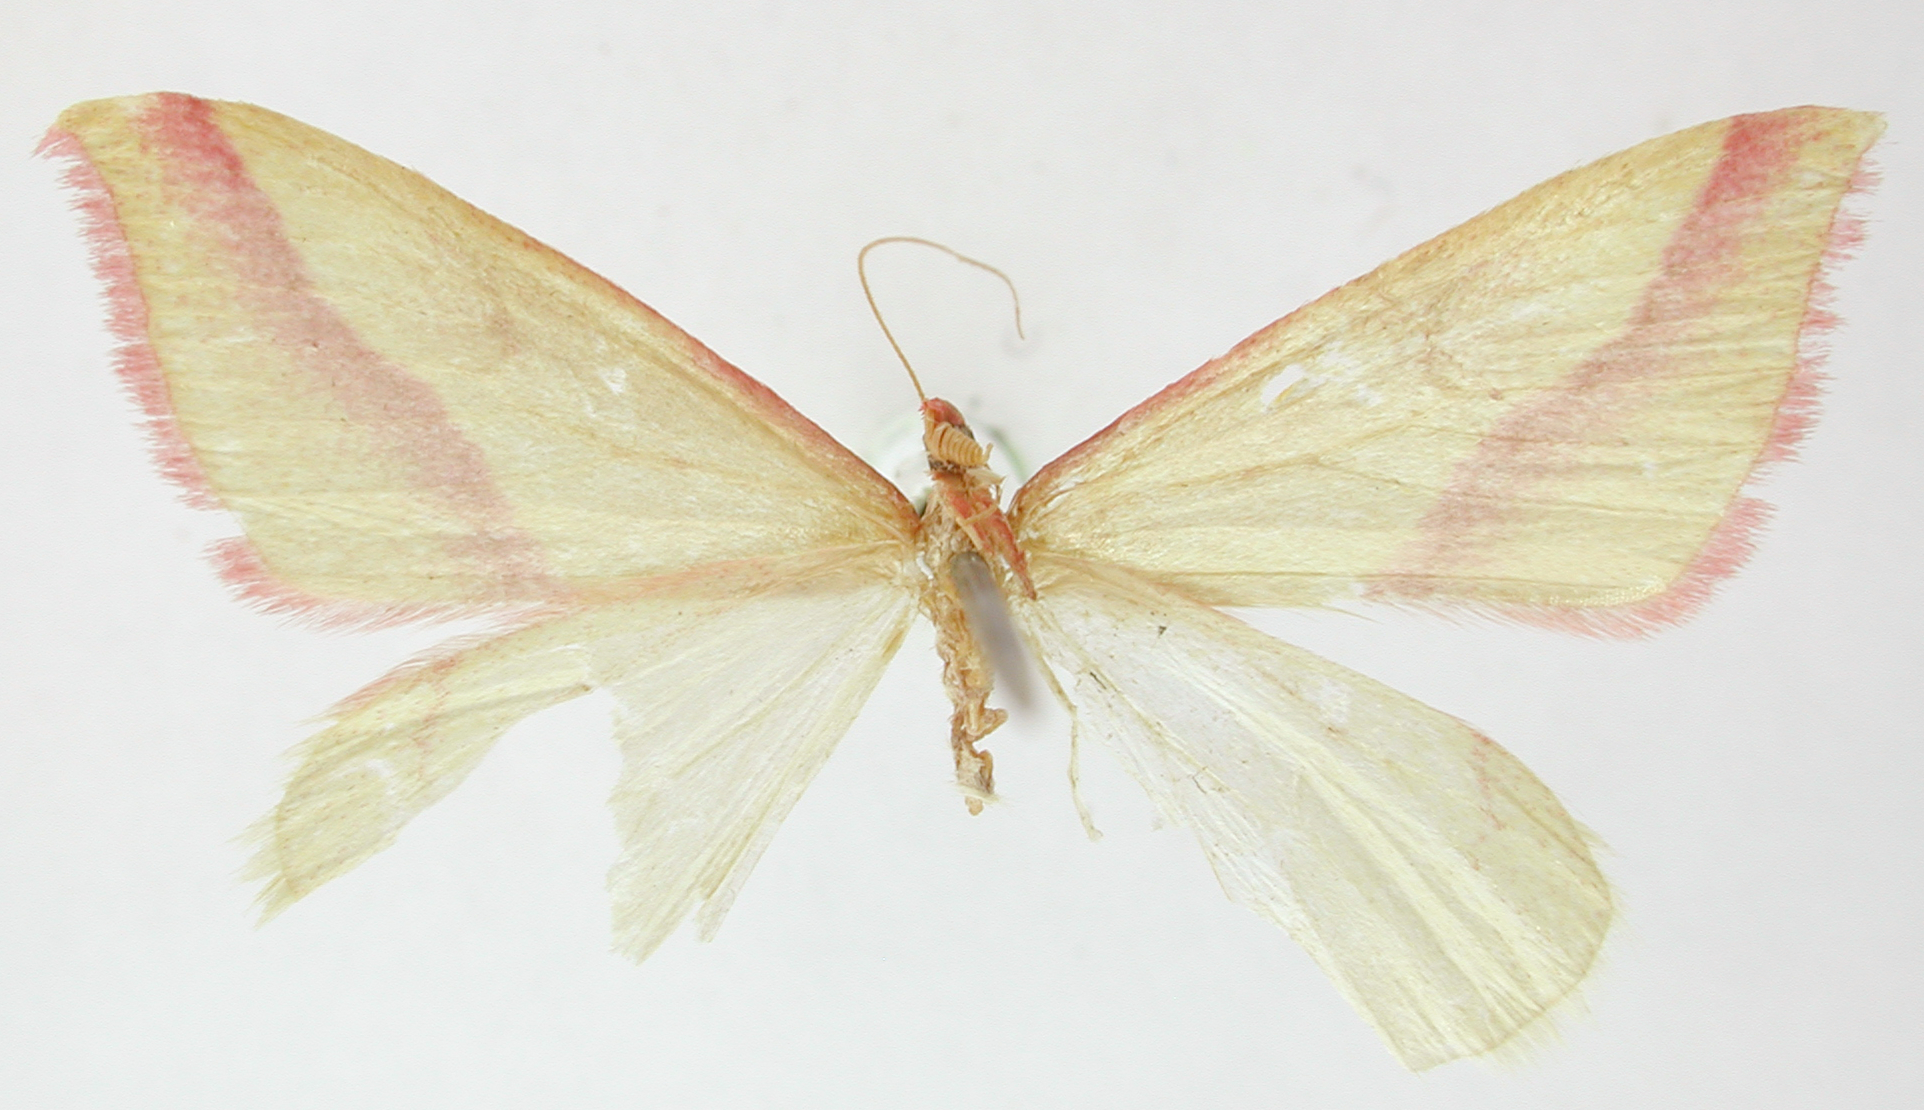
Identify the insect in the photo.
Rhodometra angasmarcata
